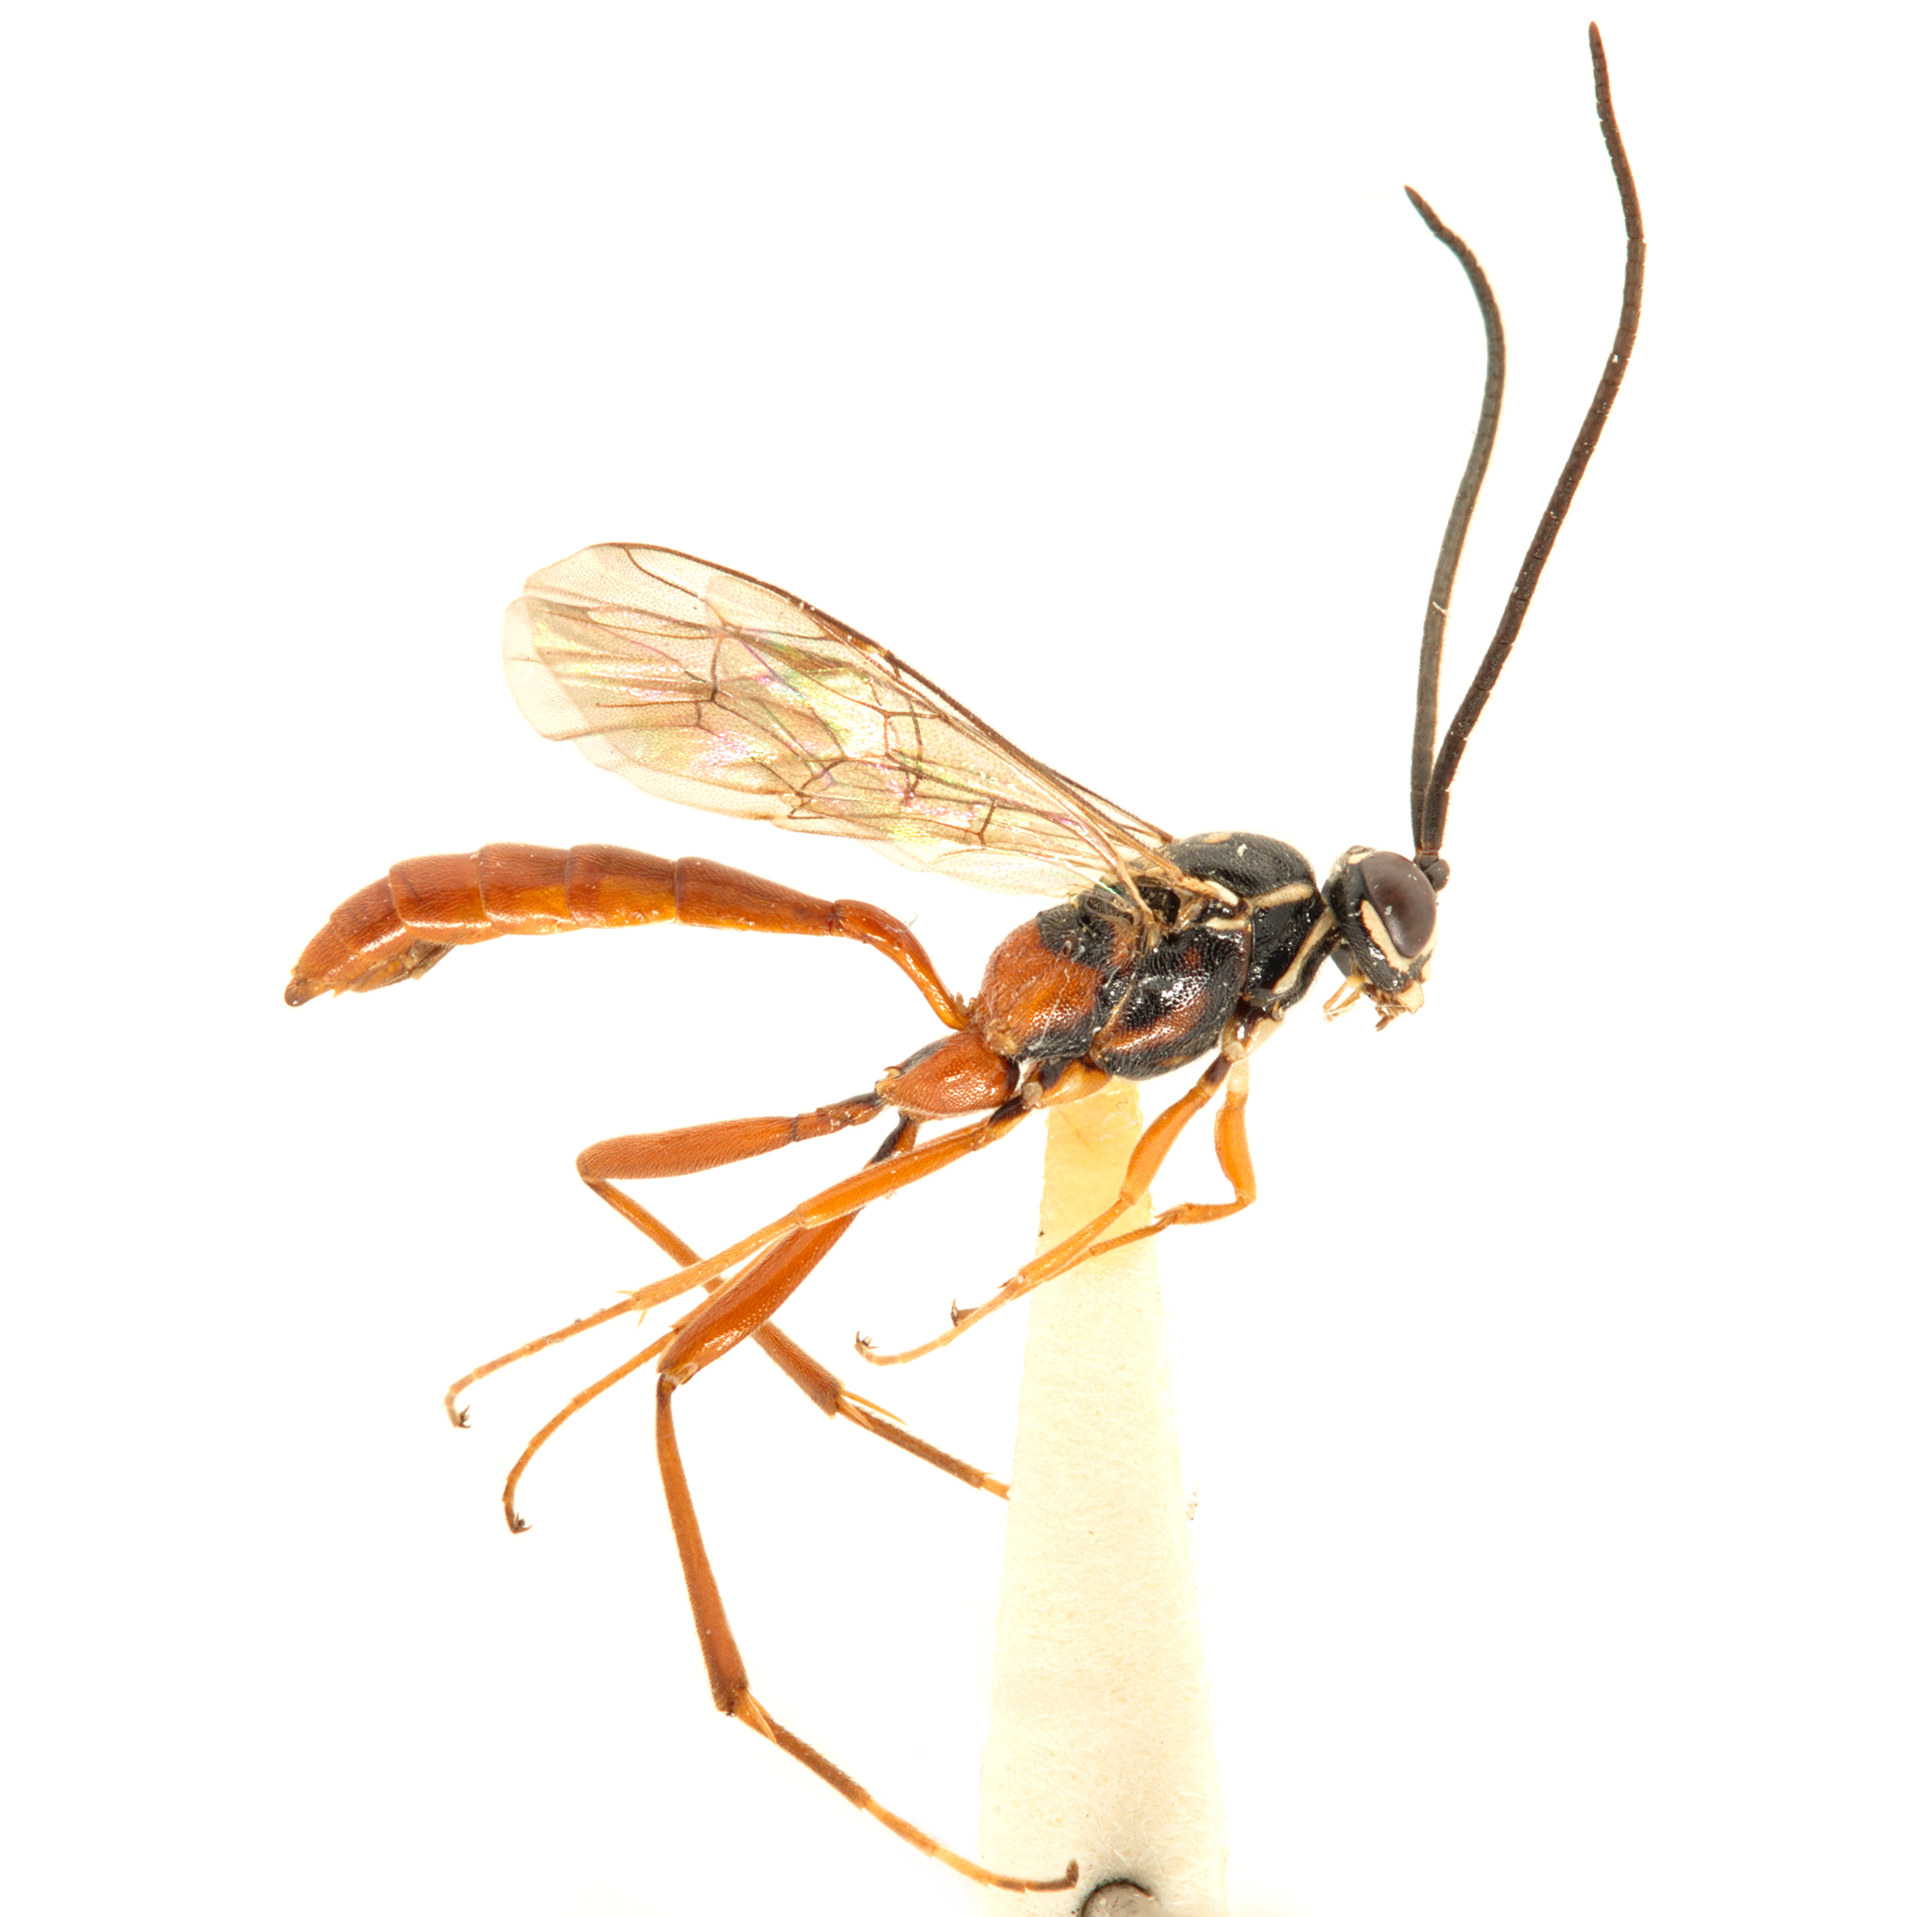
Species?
Mesostenus gracilis
